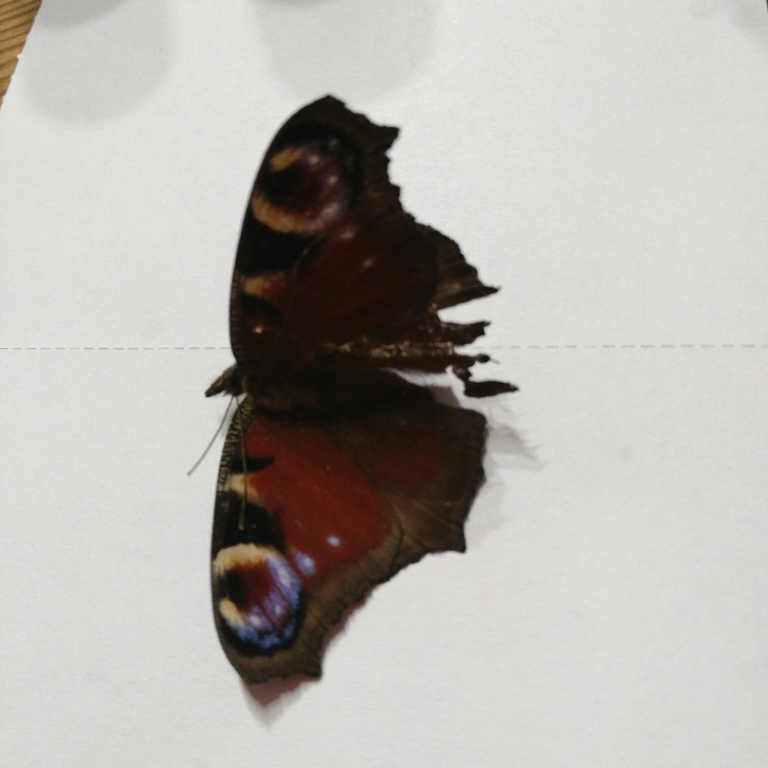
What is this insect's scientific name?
Aglais io
